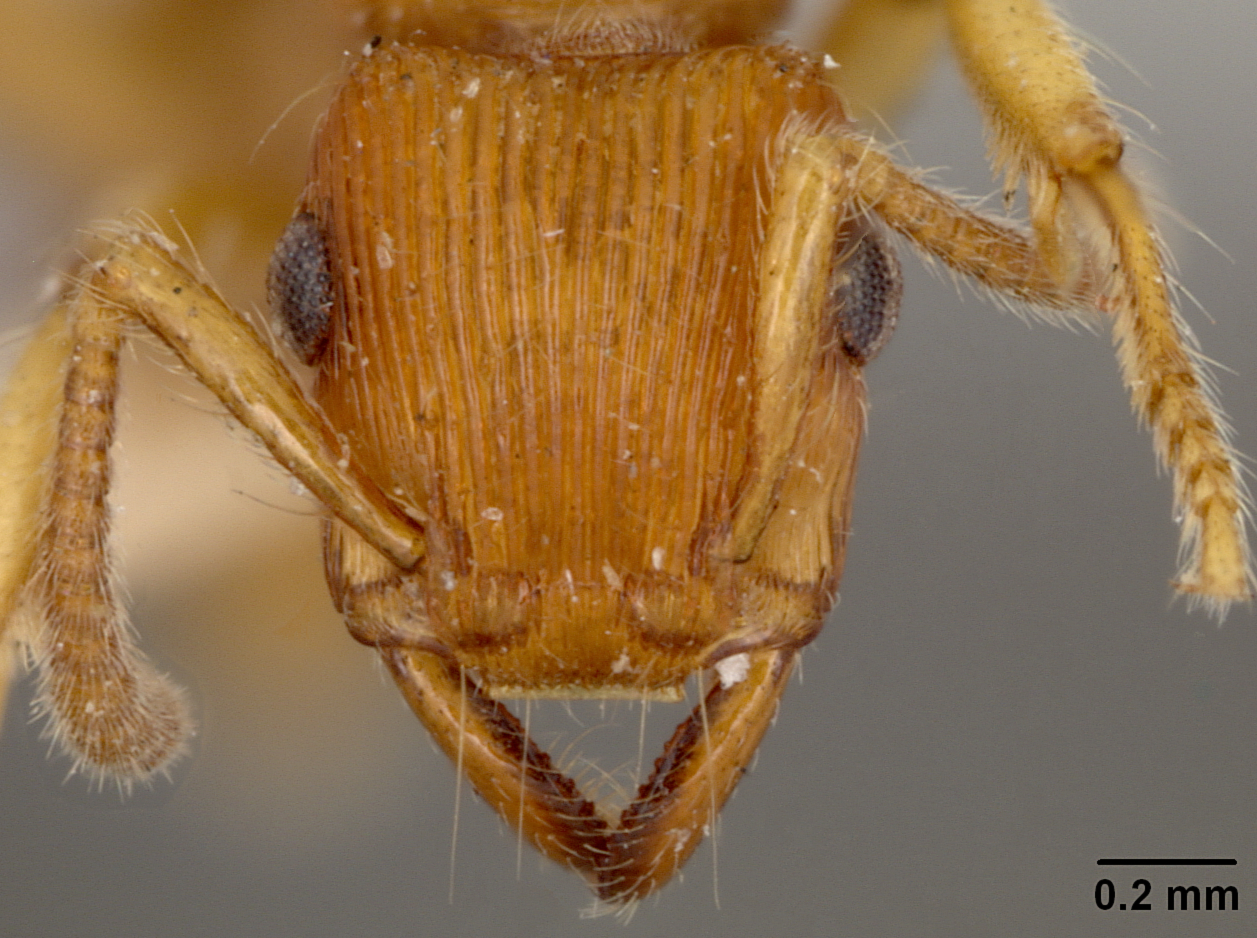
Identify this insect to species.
Ectatomma rimulosum
